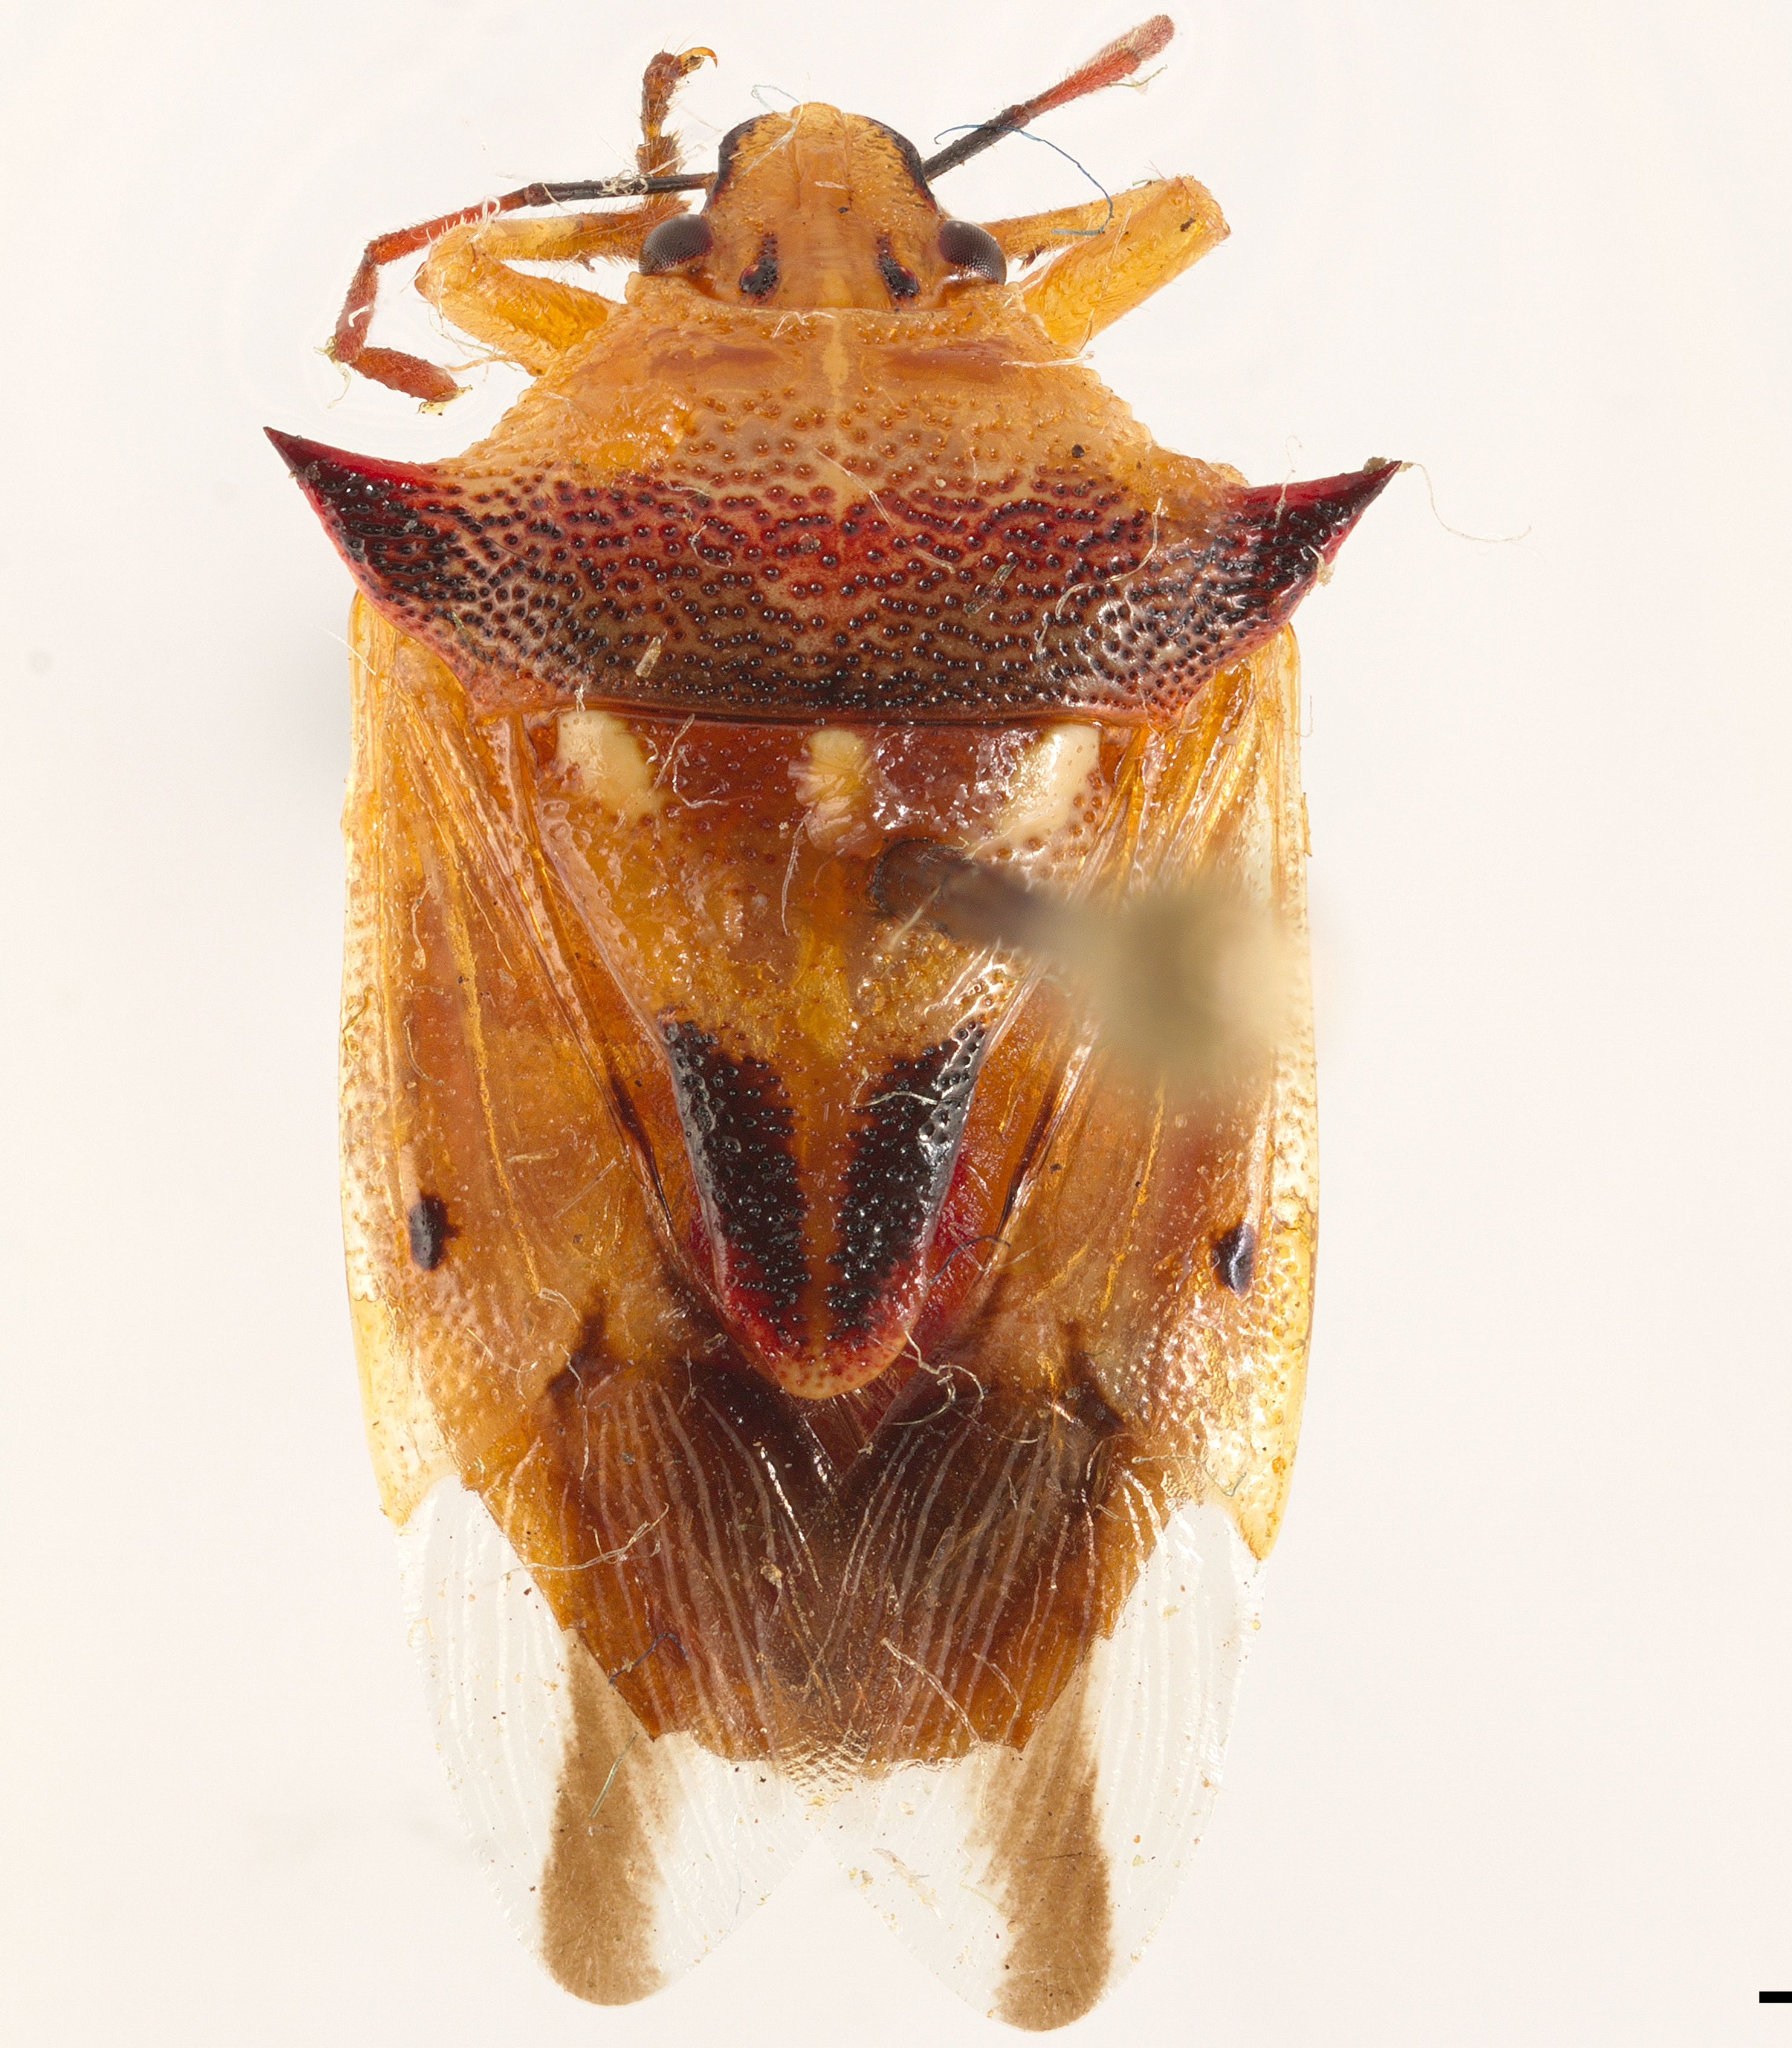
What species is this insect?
Tylospilus acutissimus
